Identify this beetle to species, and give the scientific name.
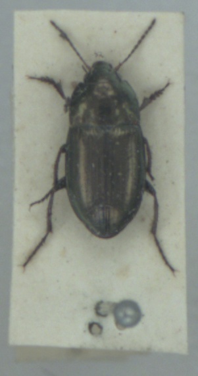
Amara spreta
